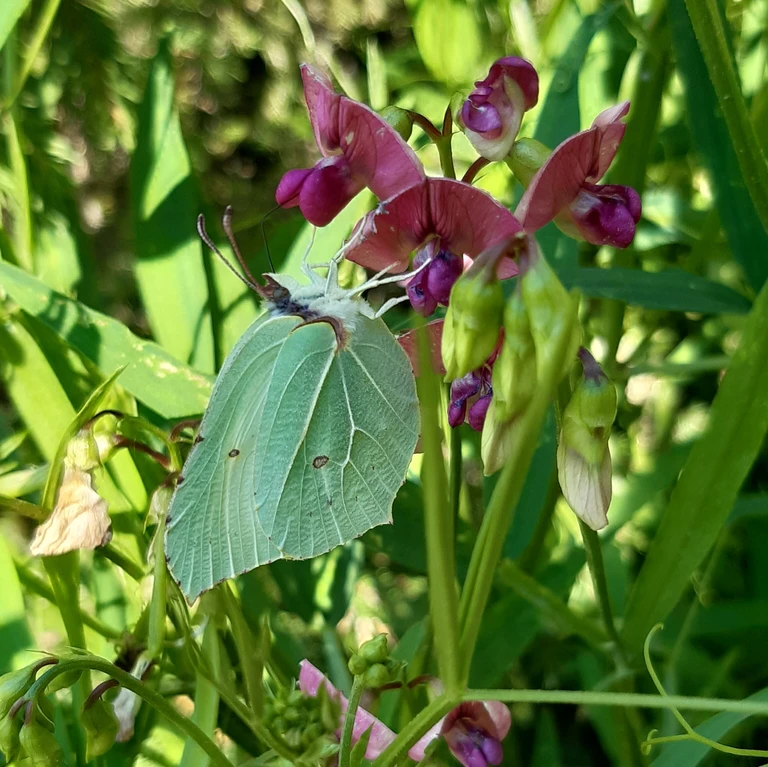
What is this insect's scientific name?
Gonepteryx rhamni
